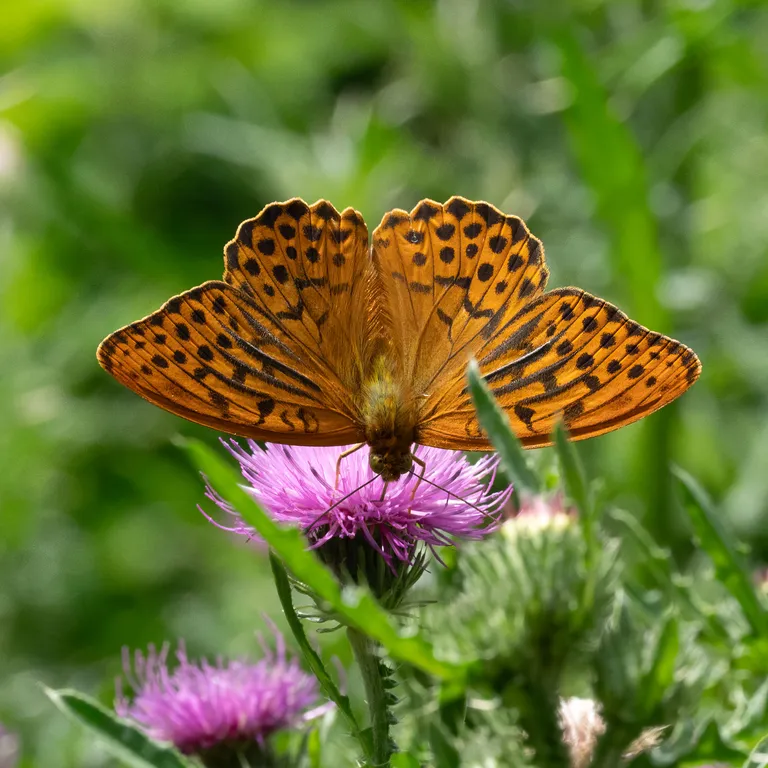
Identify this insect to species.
Argynnis paphia
